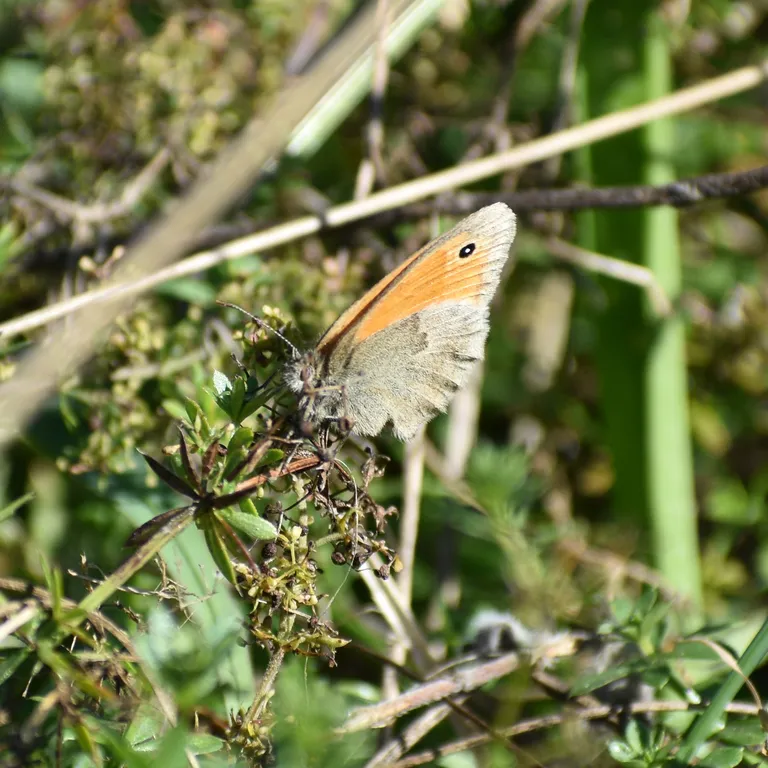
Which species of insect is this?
Coenonympha pamphilus
